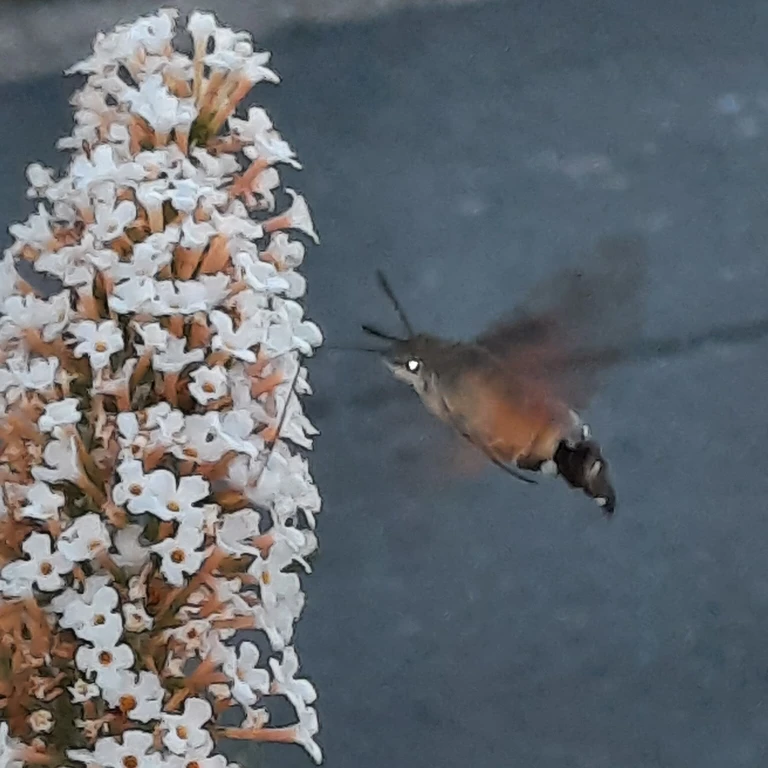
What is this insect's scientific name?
Macroglossum stellatarum
